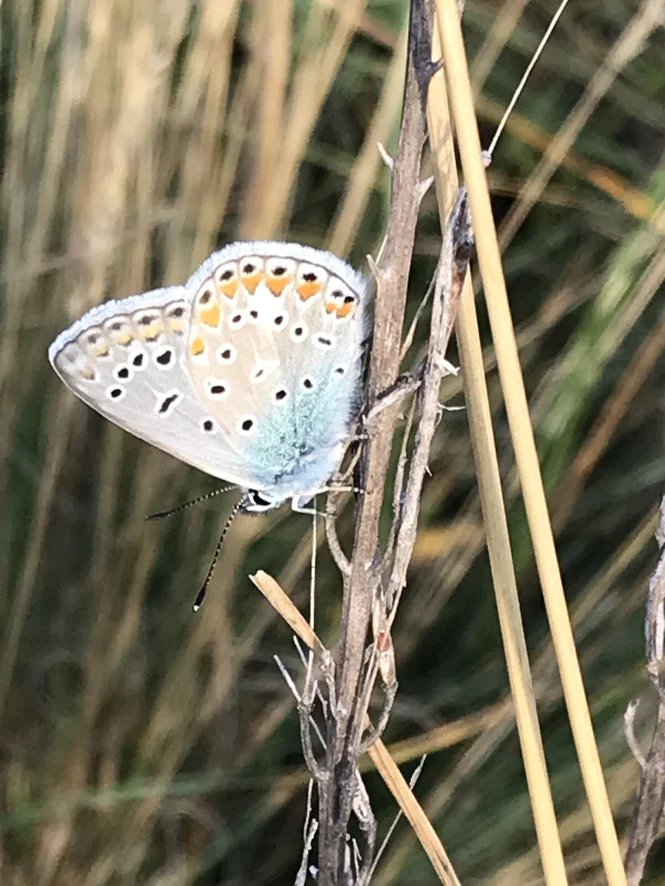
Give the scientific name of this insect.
Polyommatus icarus
